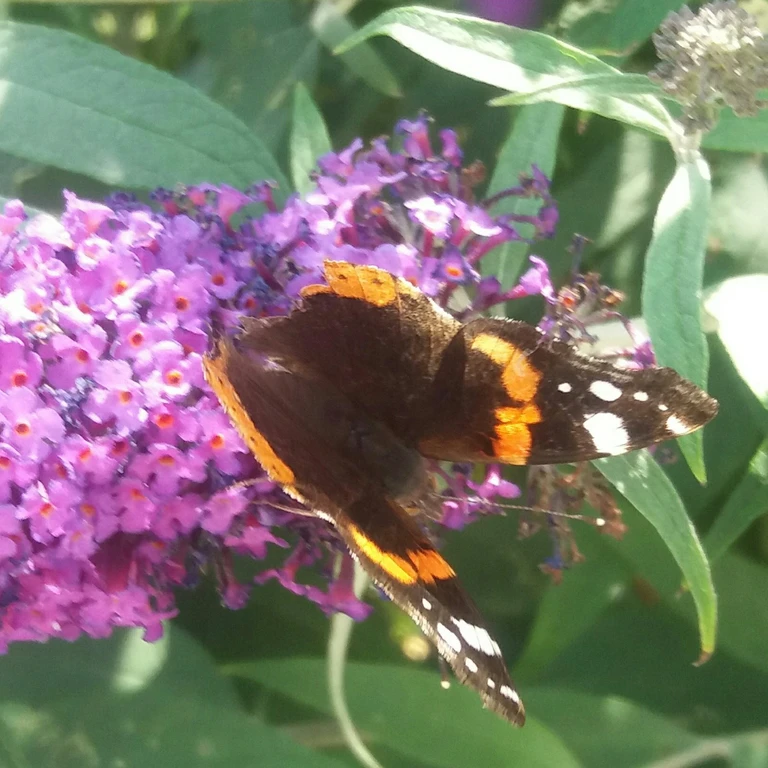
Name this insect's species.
Vanessa atalanta
